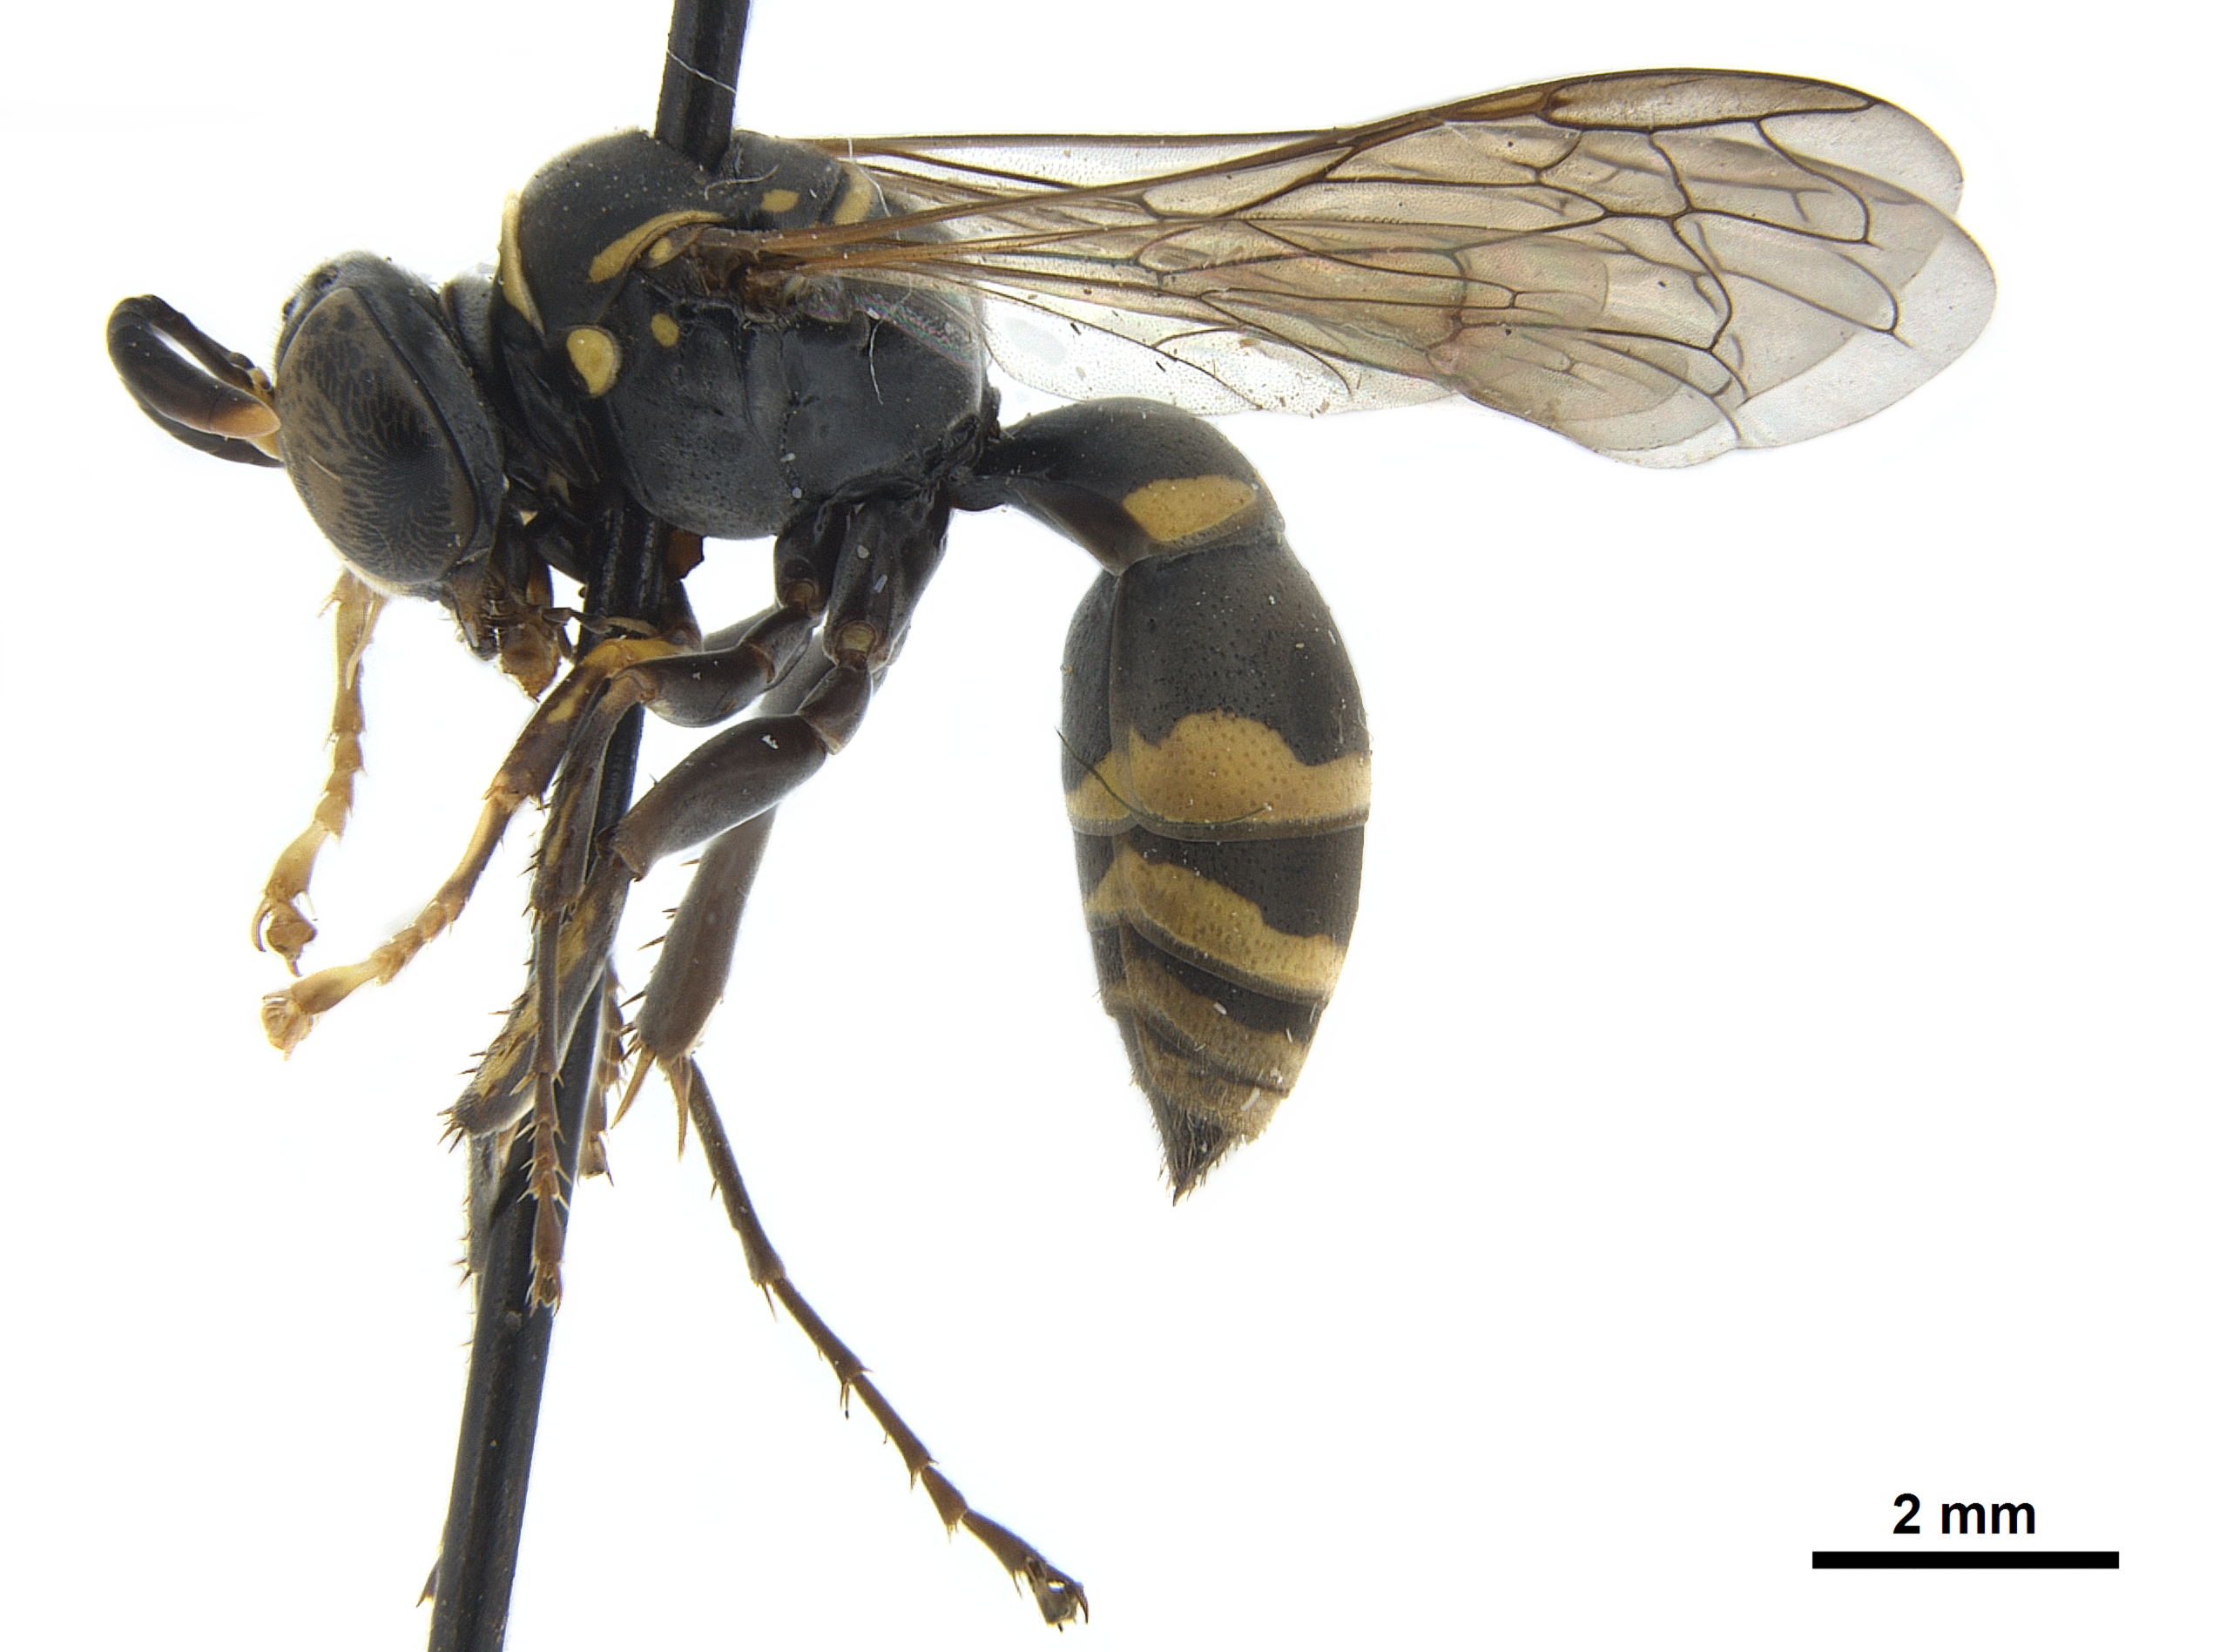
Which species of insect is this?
Tanyoprymnus moneduloides
